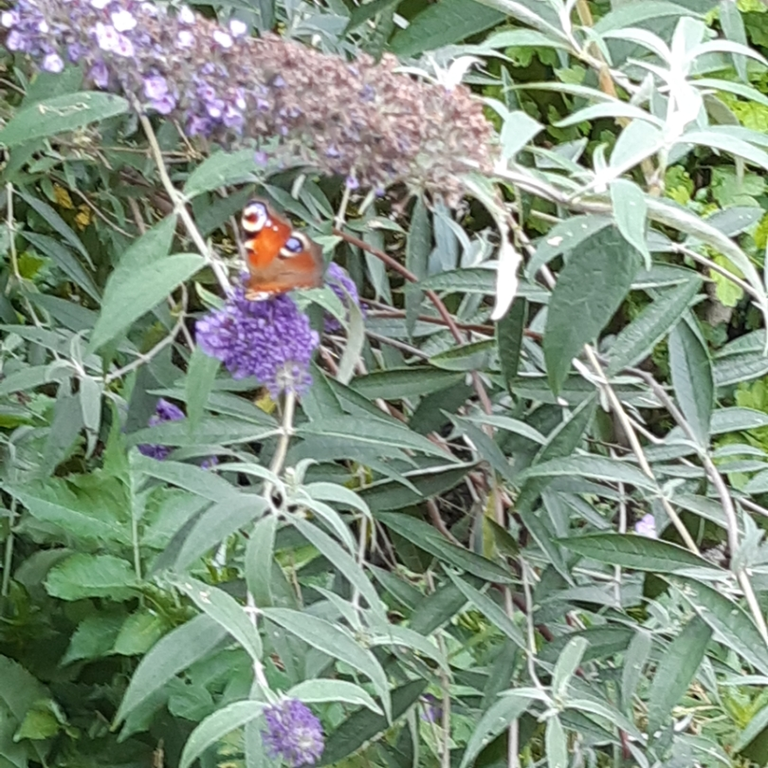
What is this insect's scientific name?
Aglais io
